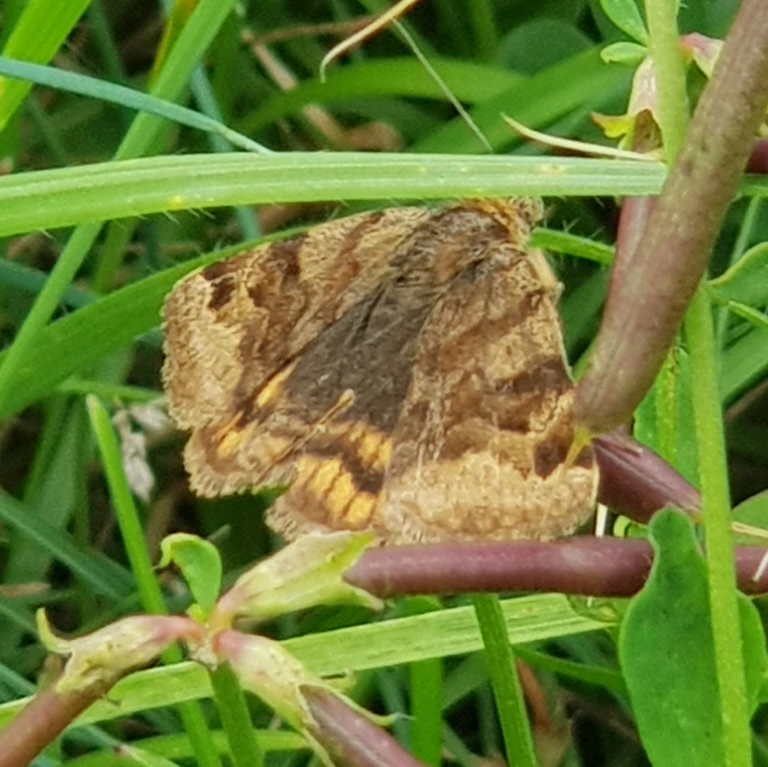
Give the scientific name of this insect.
Euclidia glyphica
